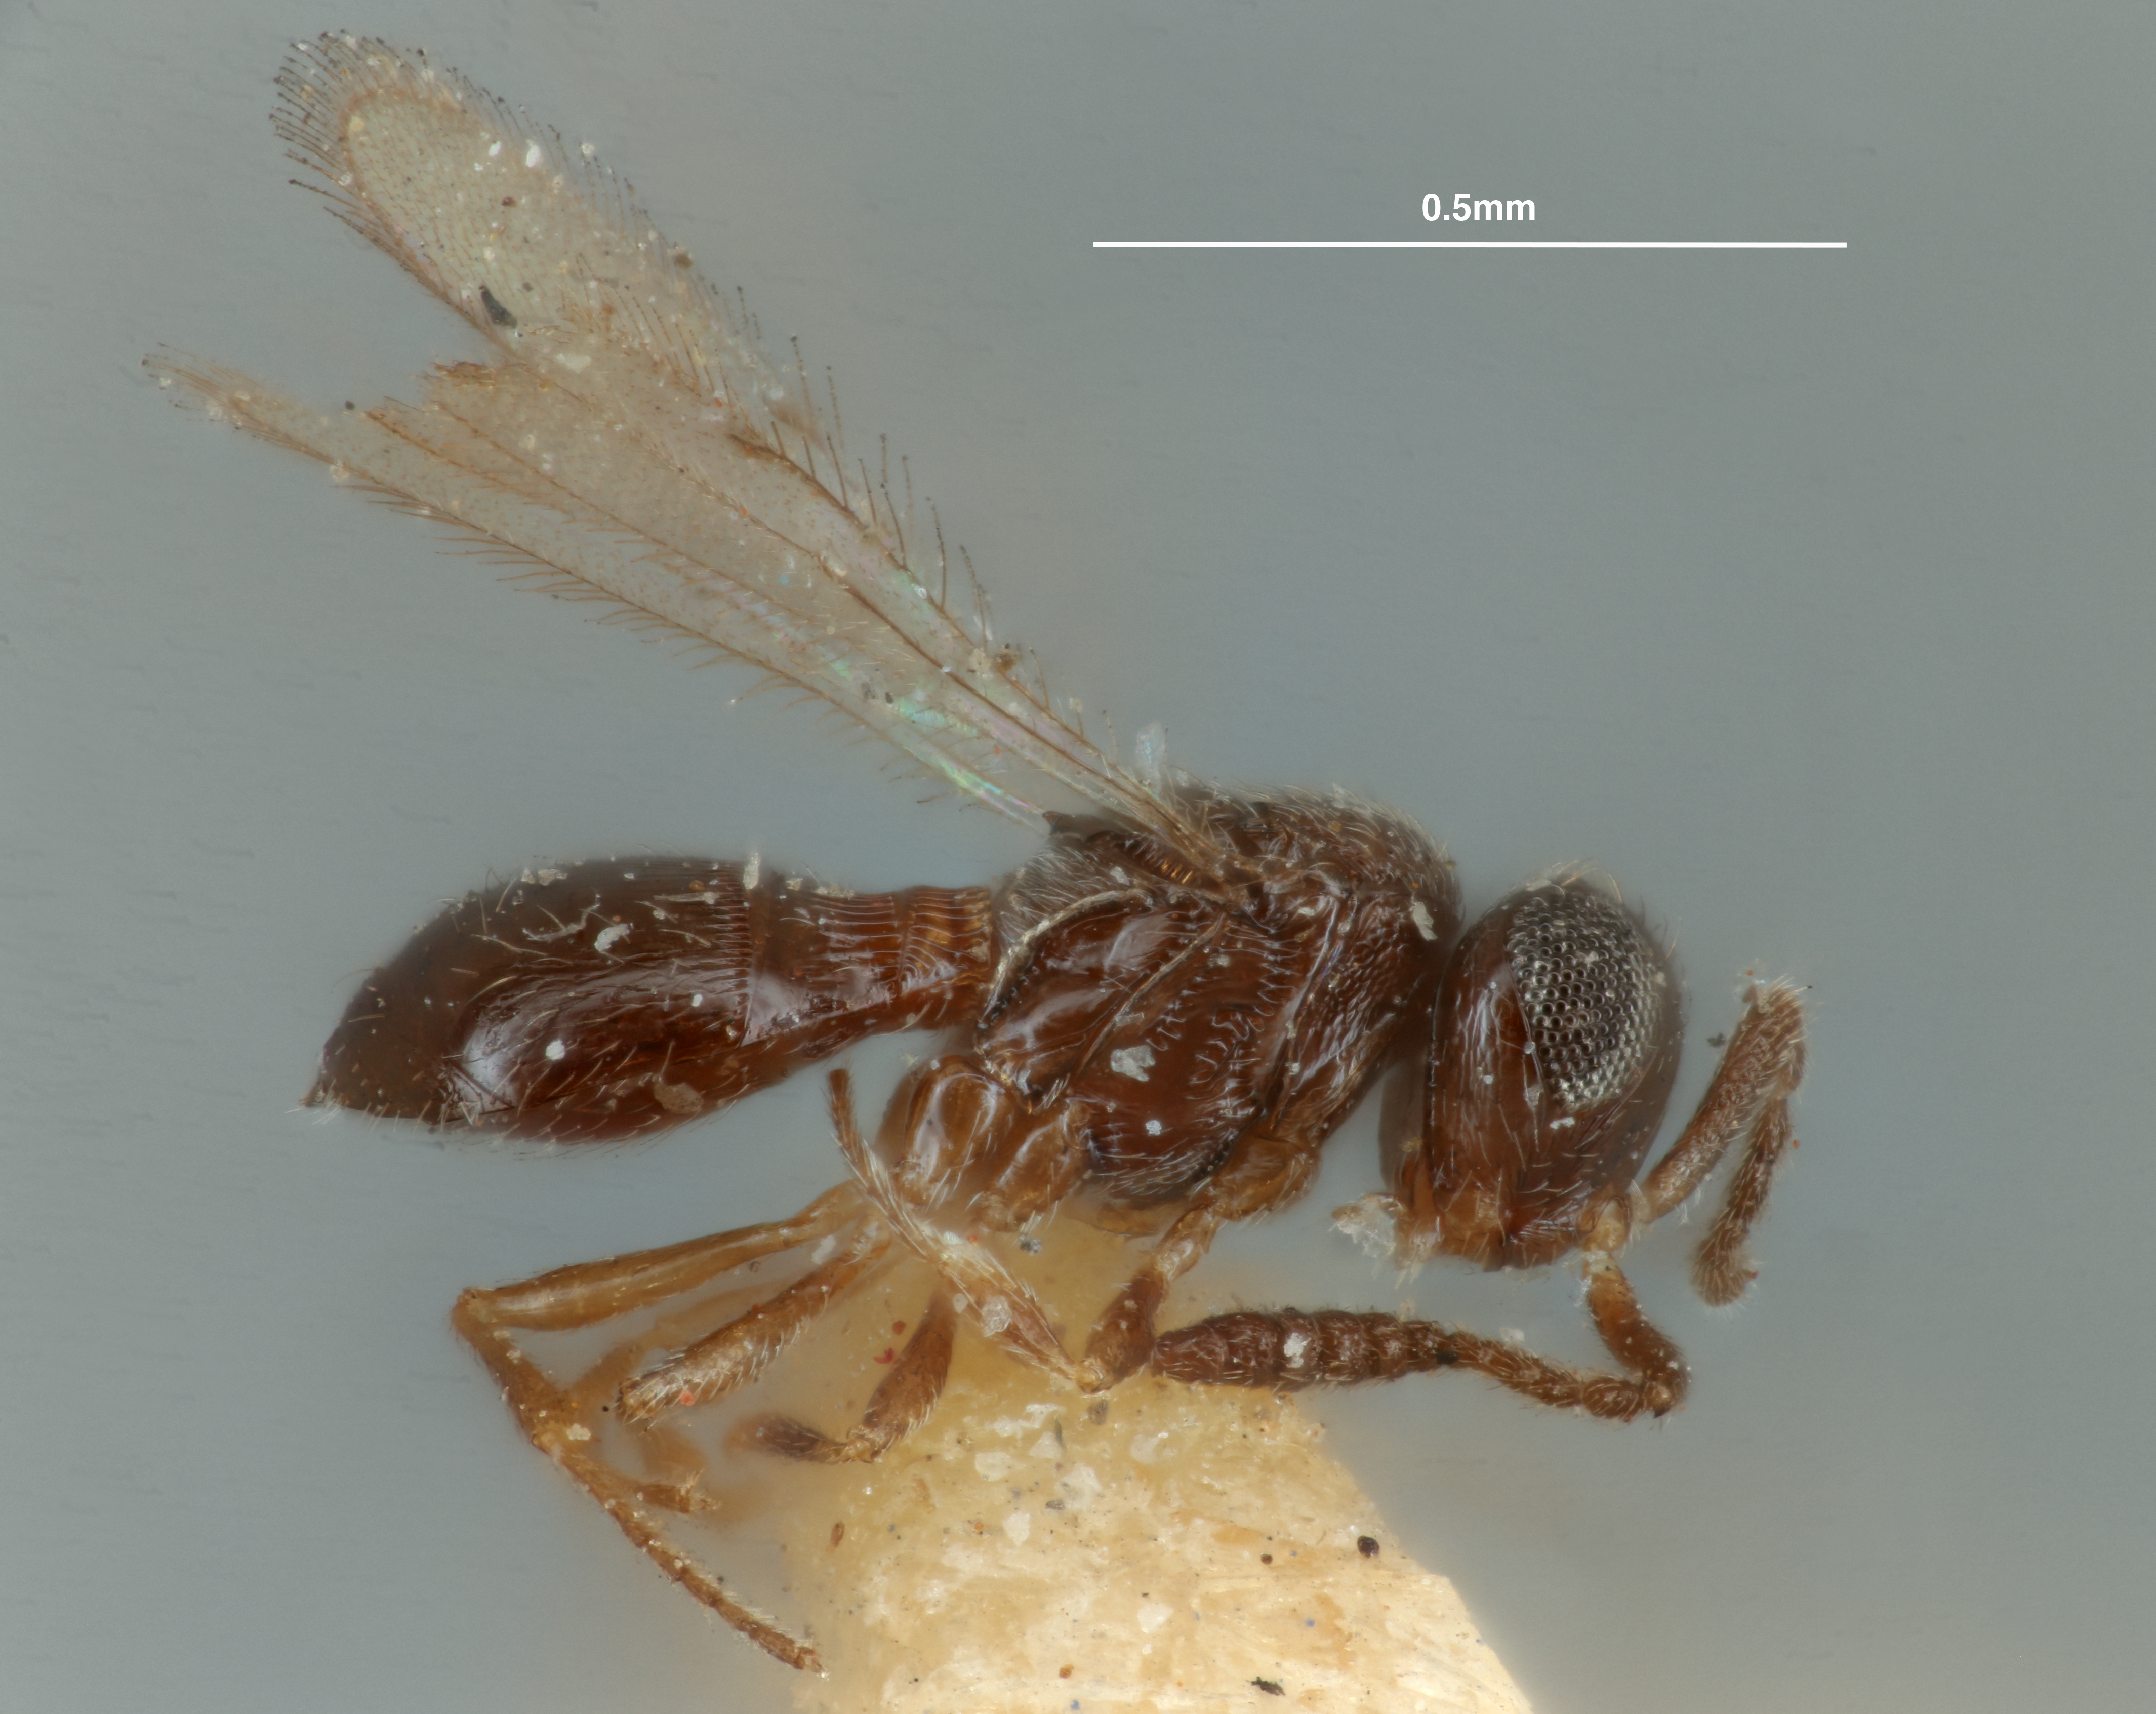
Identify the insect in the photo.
Trimorus repentinus
